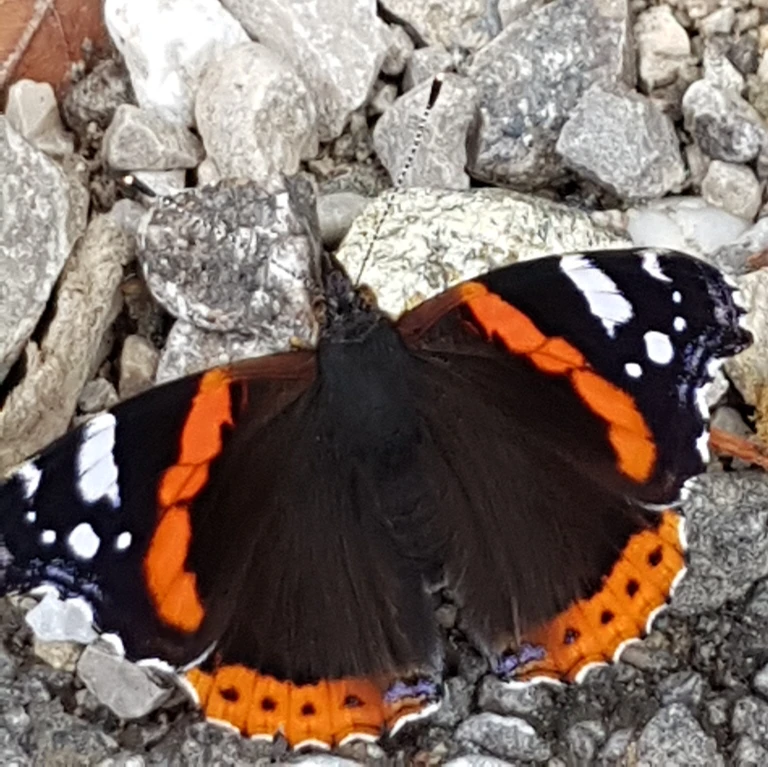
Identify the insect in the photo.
Vanessa atalanta
